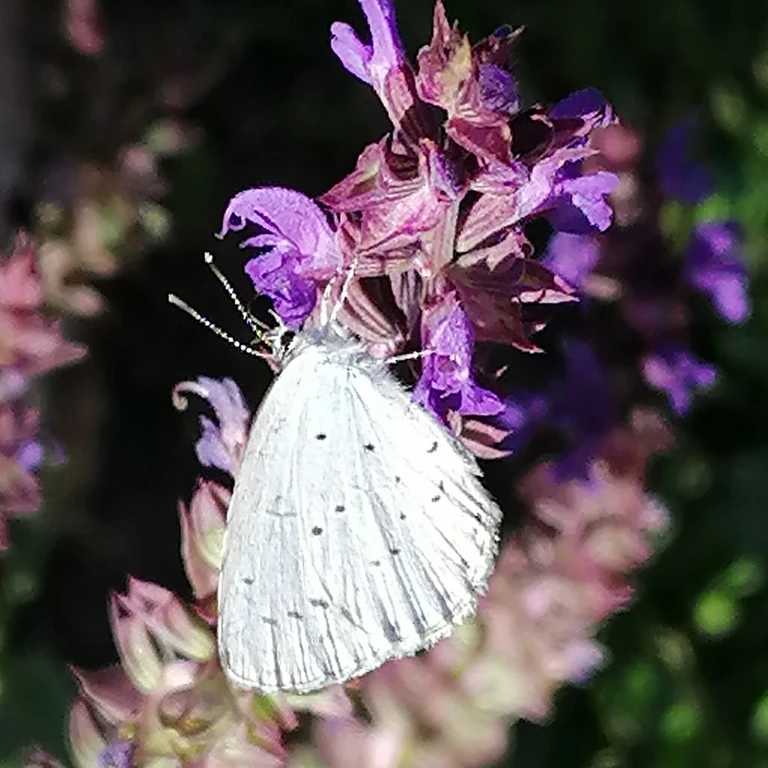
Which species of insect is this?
Celastrina argiolus
